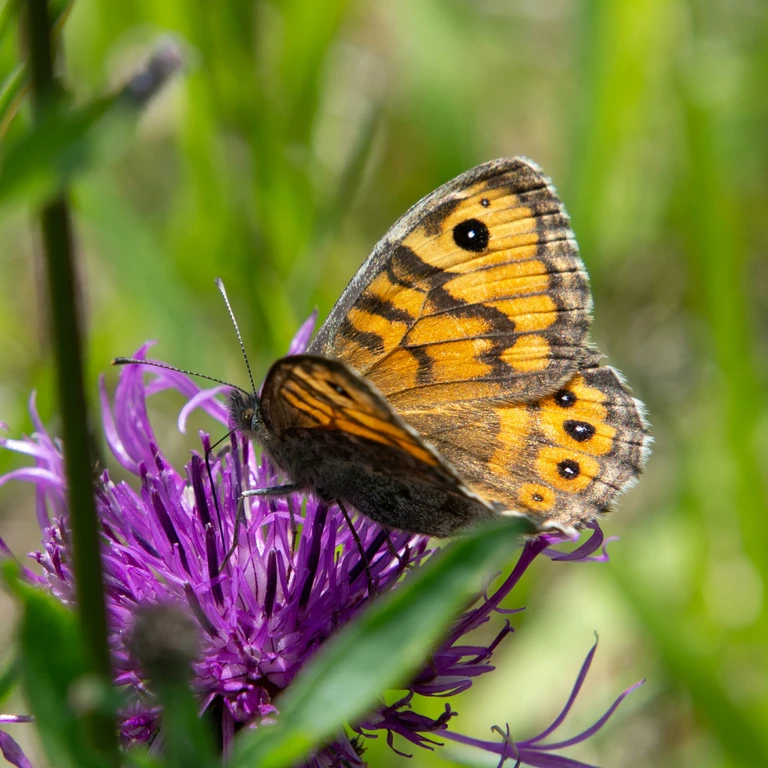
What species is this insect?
Lasiommata megera (also Pararge megera)
